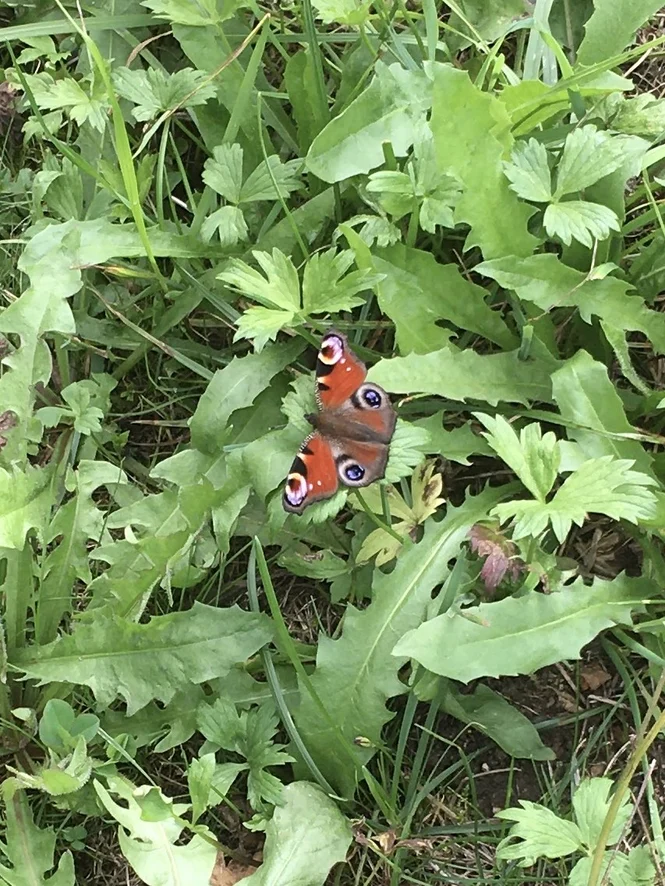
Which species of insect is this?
Aglais io
